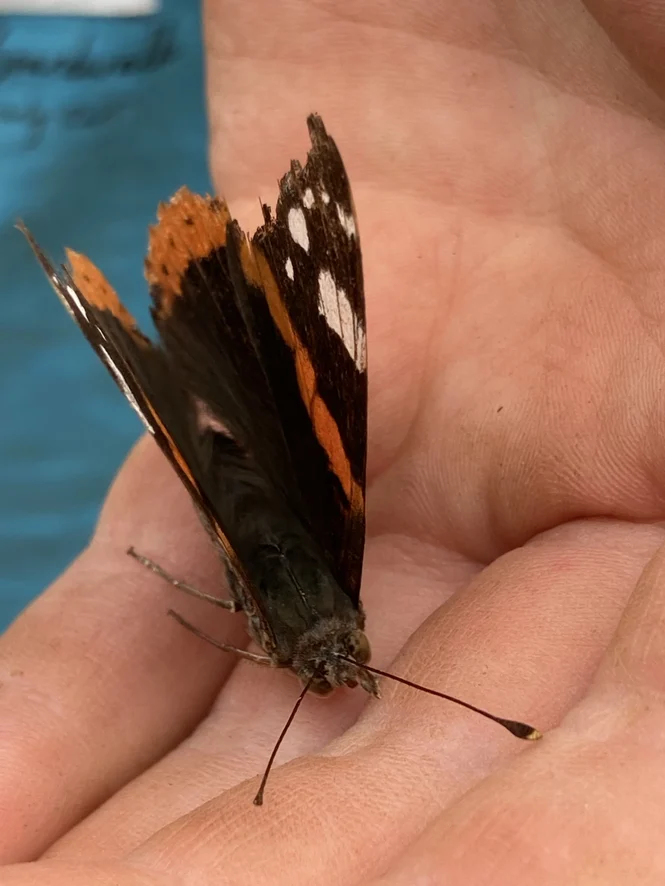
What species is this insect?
Vanessa atalanta
